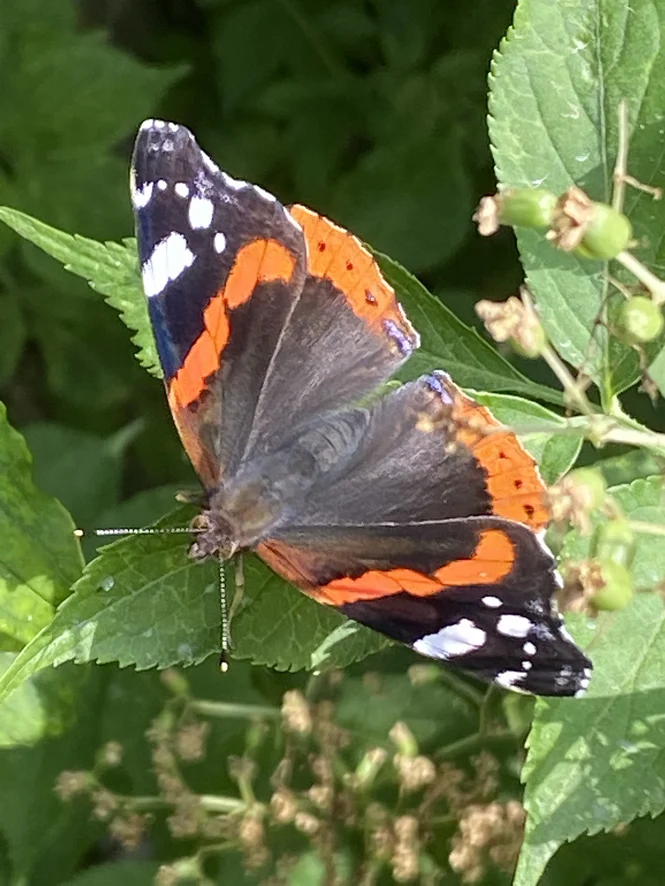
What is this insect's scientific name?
Vanessa atalanta
